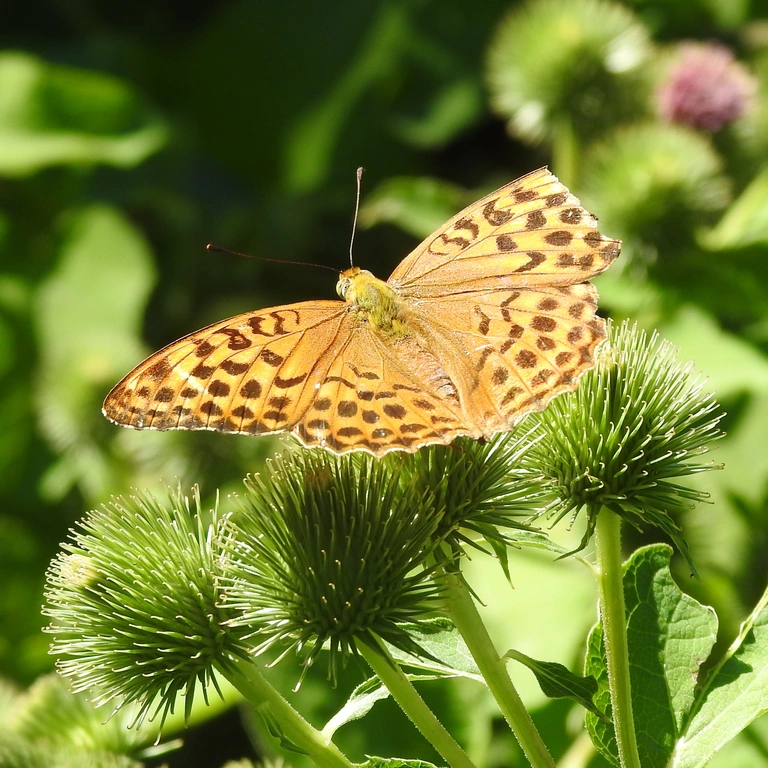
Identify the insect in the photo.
Argynnis paphia
